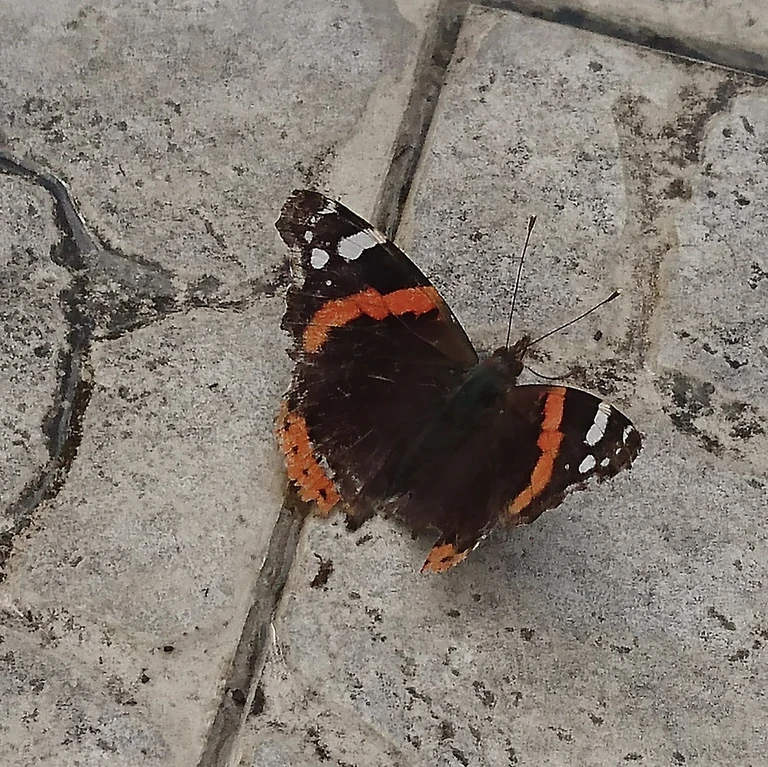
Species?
Vanessa atalanta
